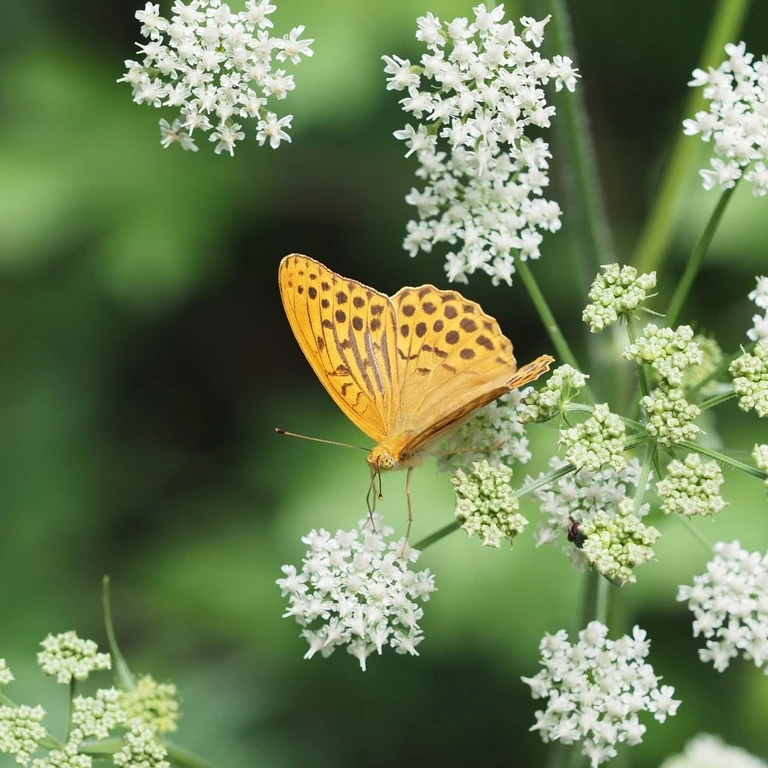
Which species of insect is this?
Argynnis paphia
